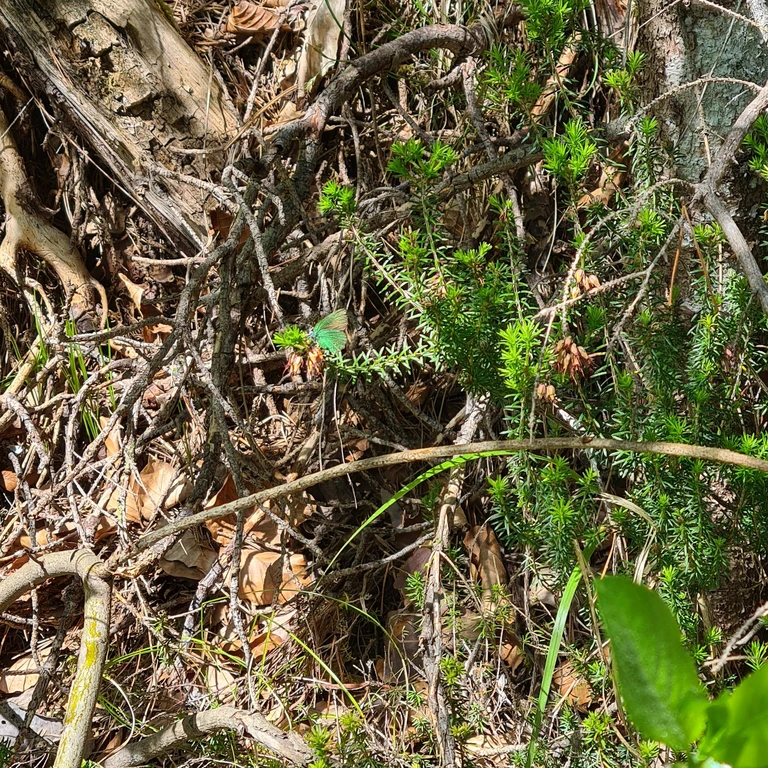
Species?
Callophrys rubi
